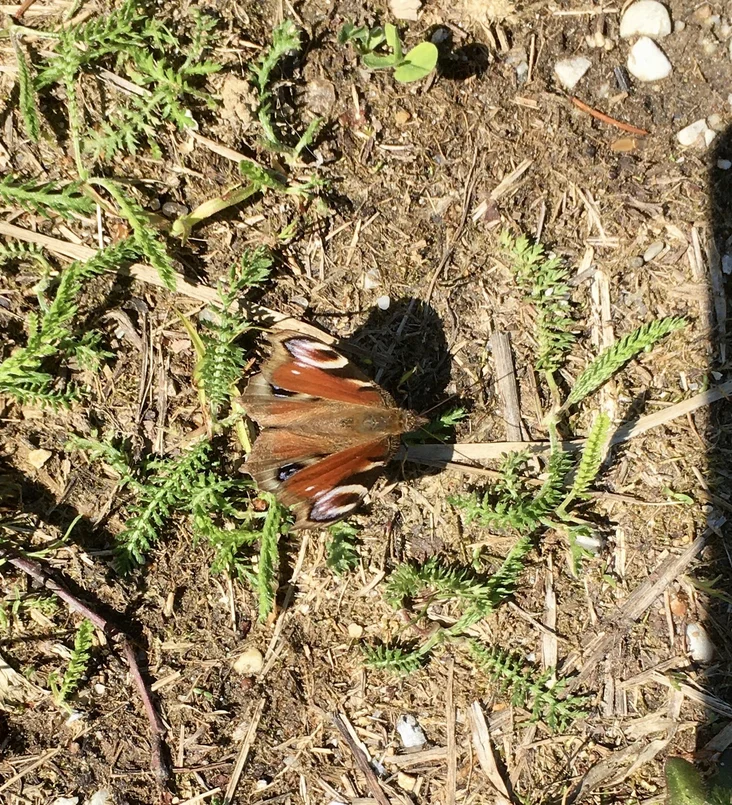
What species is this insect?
Aglais io
